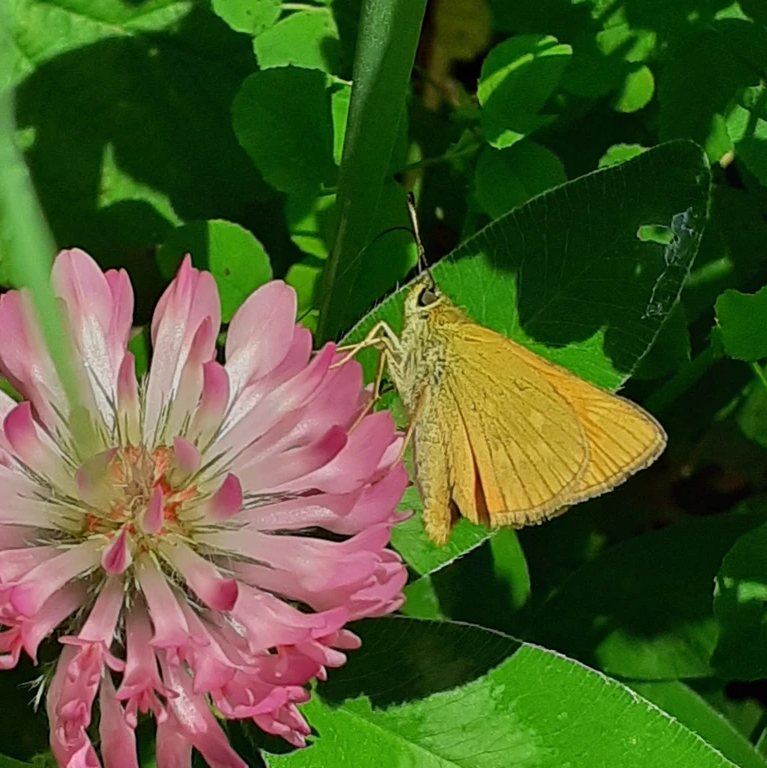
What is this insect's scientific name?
Ochlodes sylvanus (also Ochlodes venata)
